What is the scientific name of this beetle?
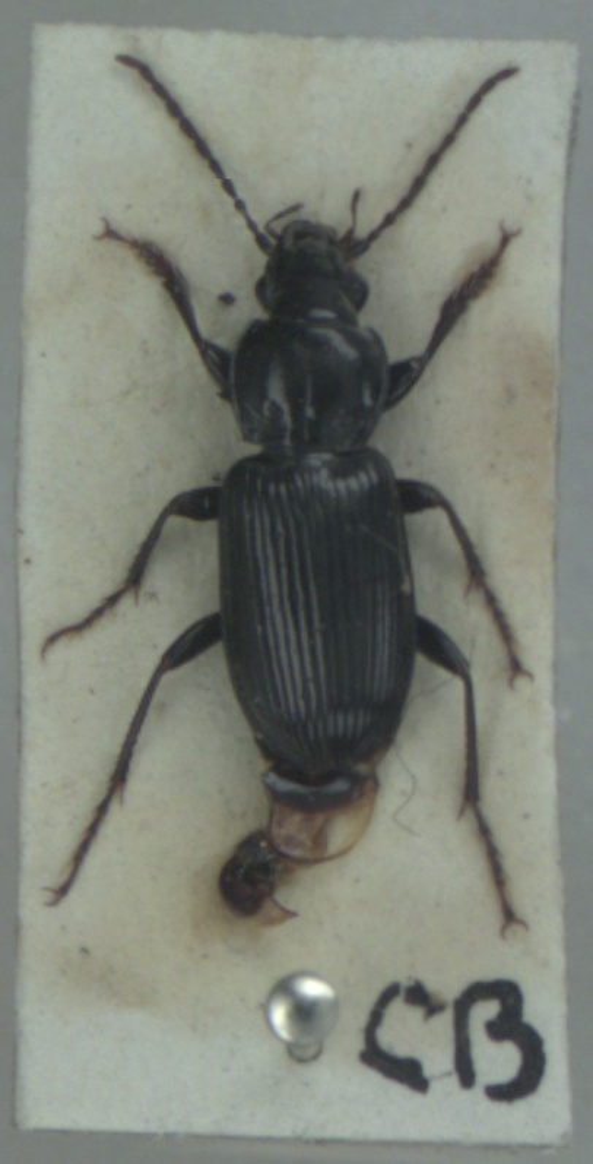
Pterostichus nigrita
